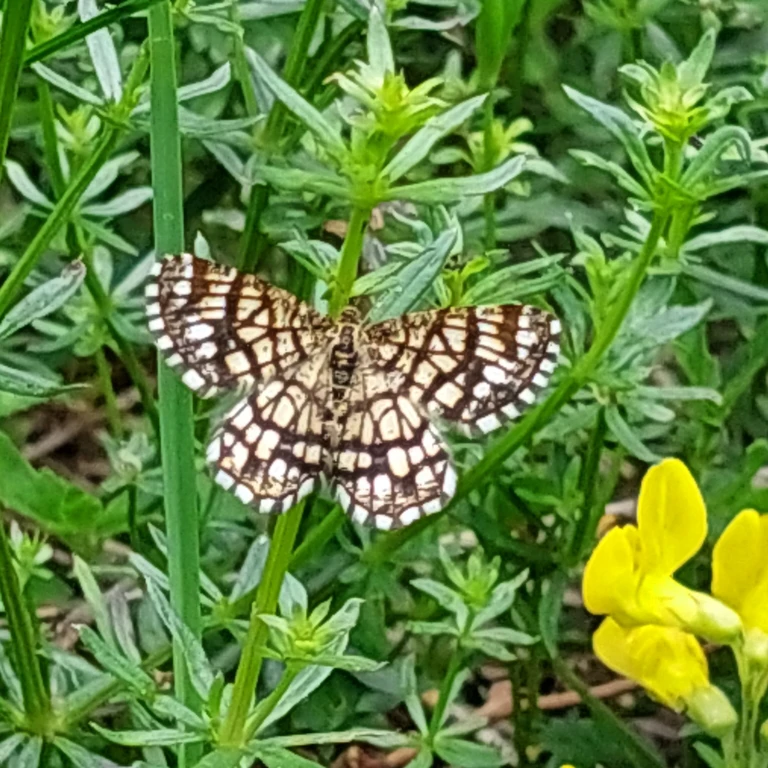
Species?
Chiasmia clathrata
